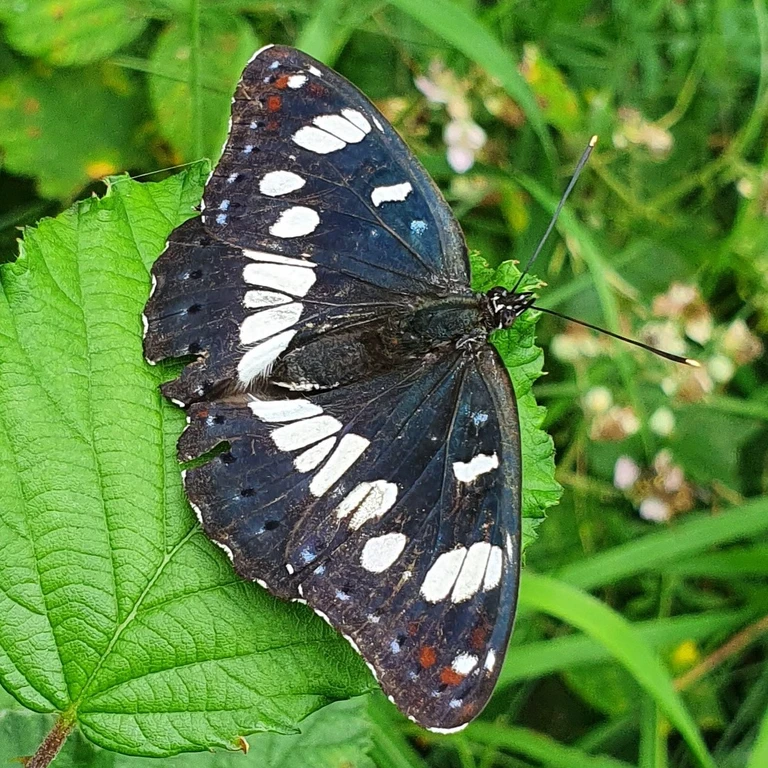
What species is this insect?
Limenitis reducta
